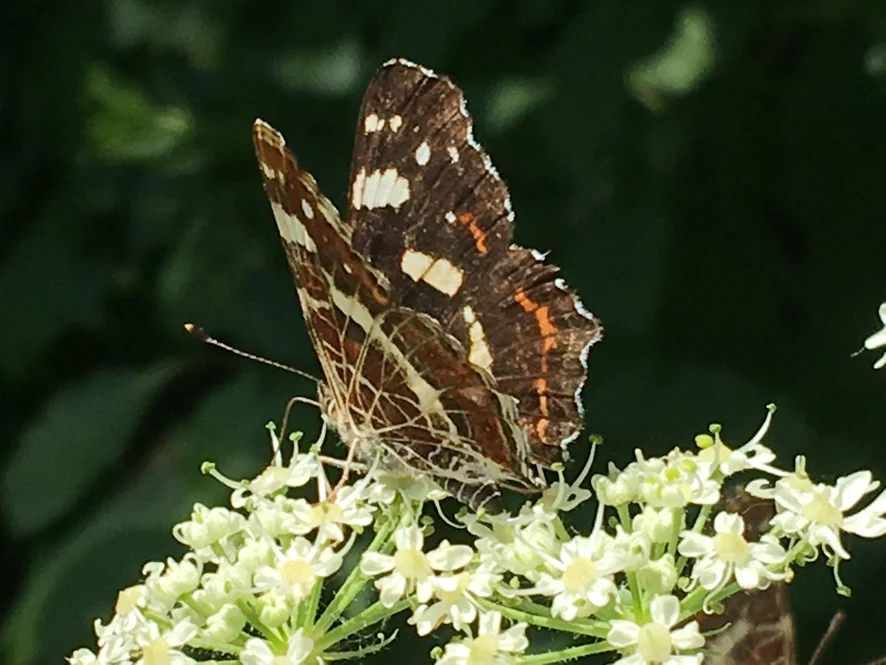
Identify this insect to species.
Araschnia levana
